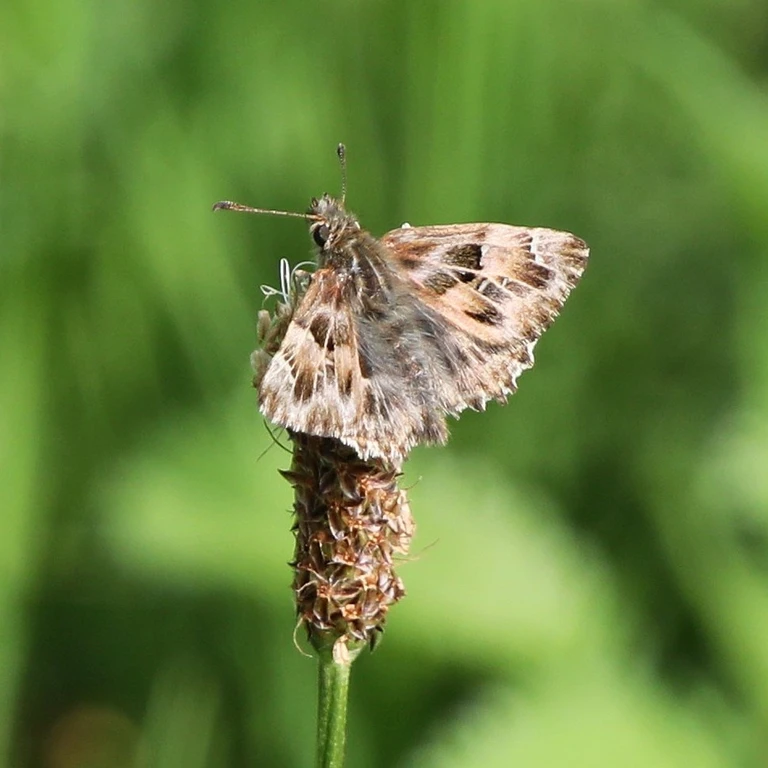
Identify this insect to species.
Carcharodus alceae
